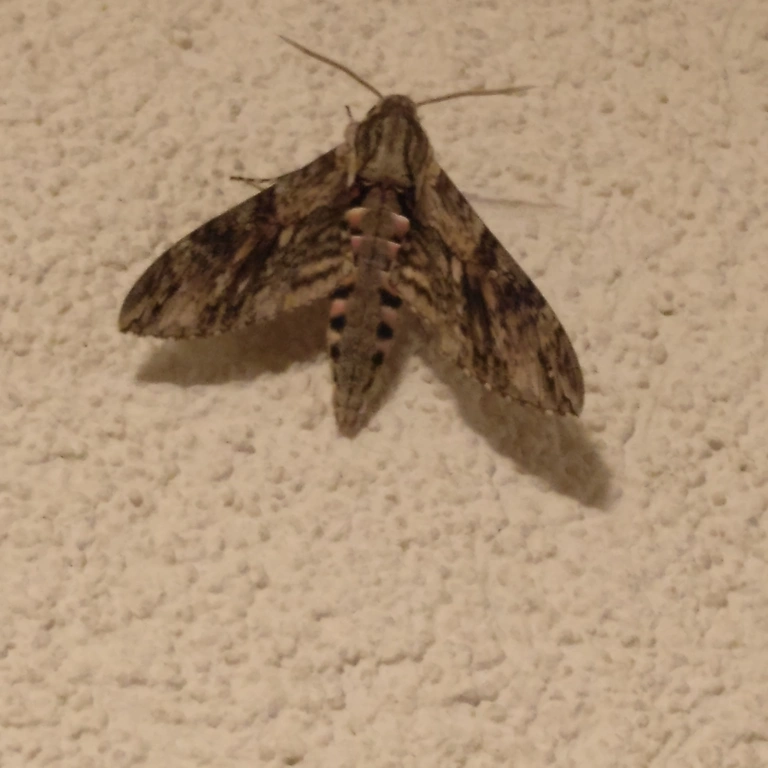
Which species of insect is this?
Agrius convolvuli
